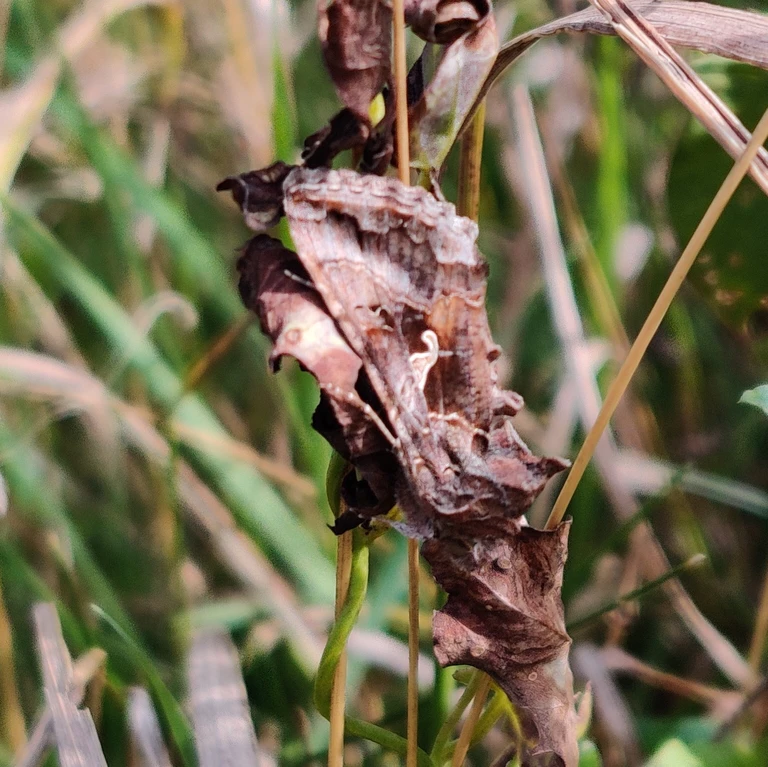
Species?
Autographa gamma
